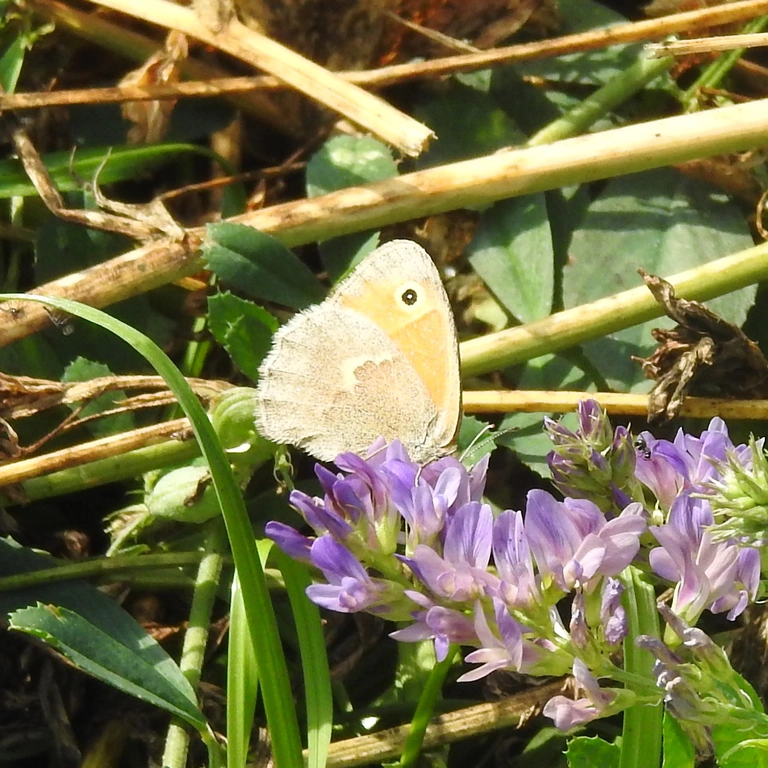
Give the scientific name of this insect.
Coenonympha pamphilus
